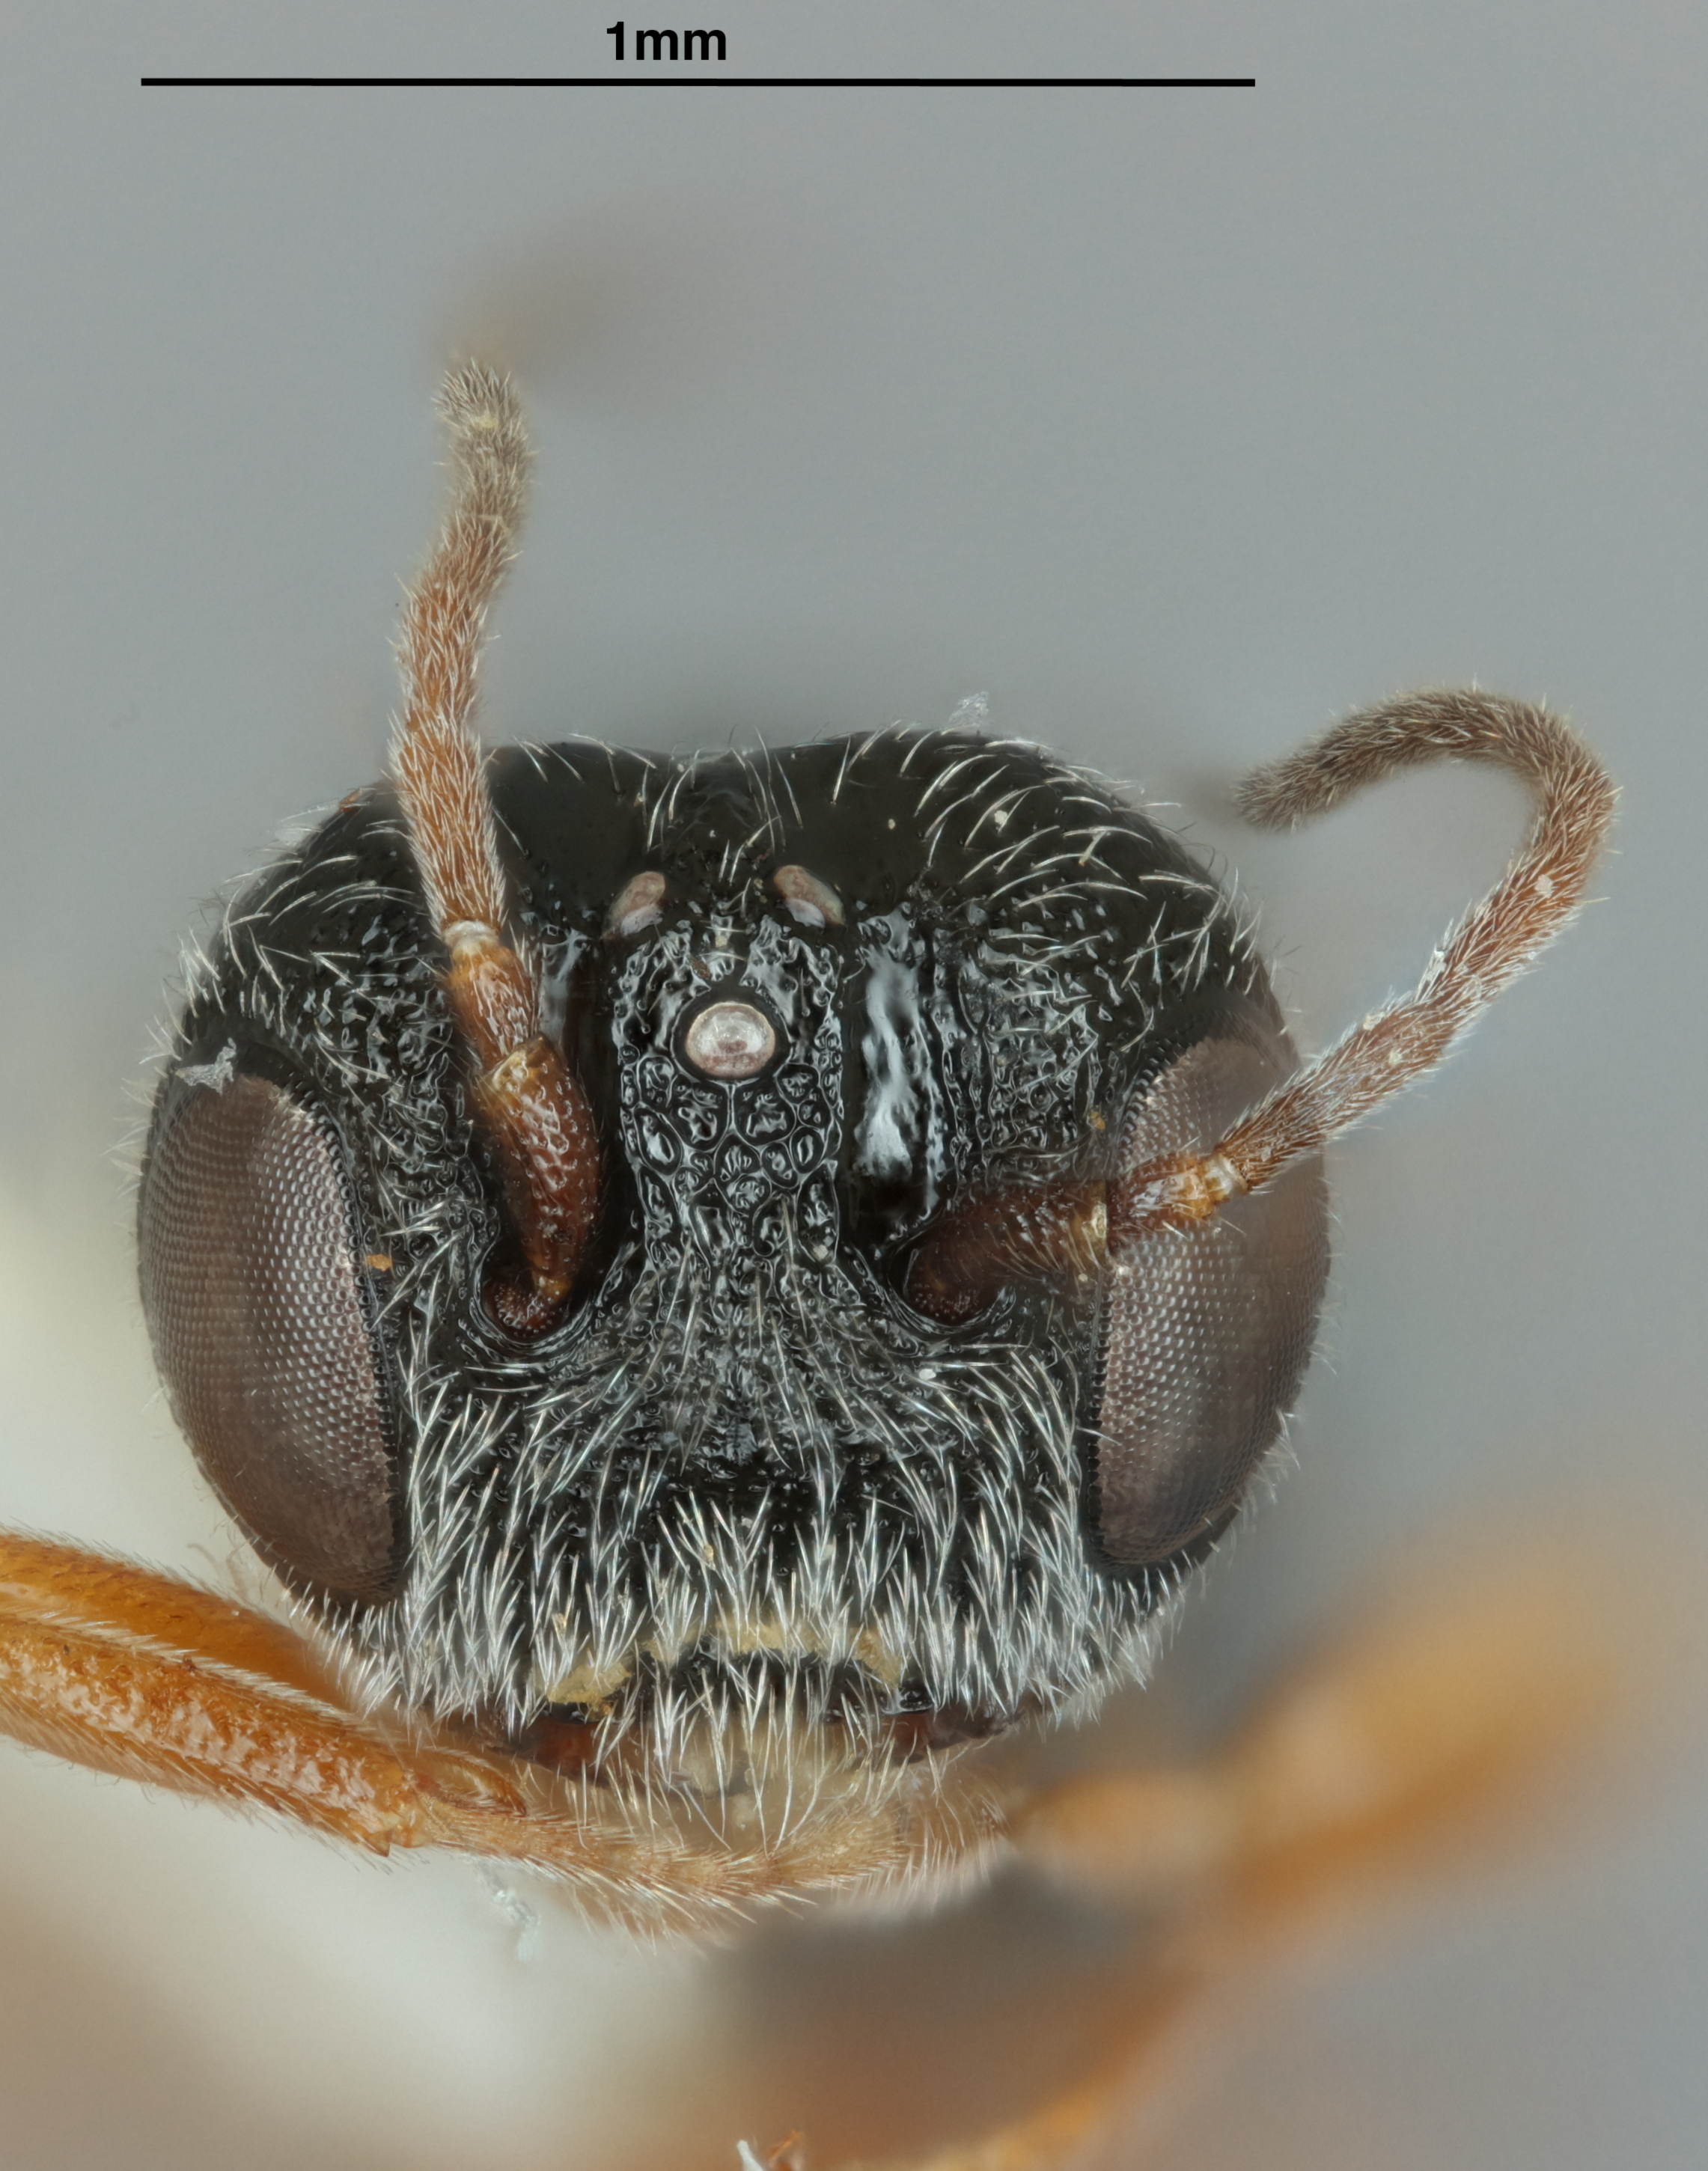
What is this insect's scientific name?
Urosigalphus ignotus
